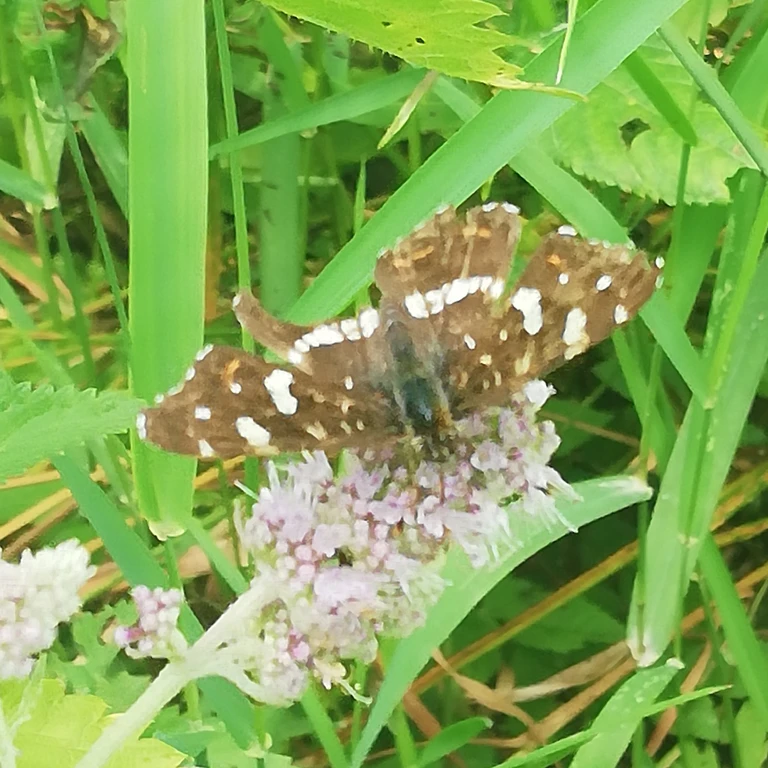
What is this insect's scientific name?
Araschnia levana
